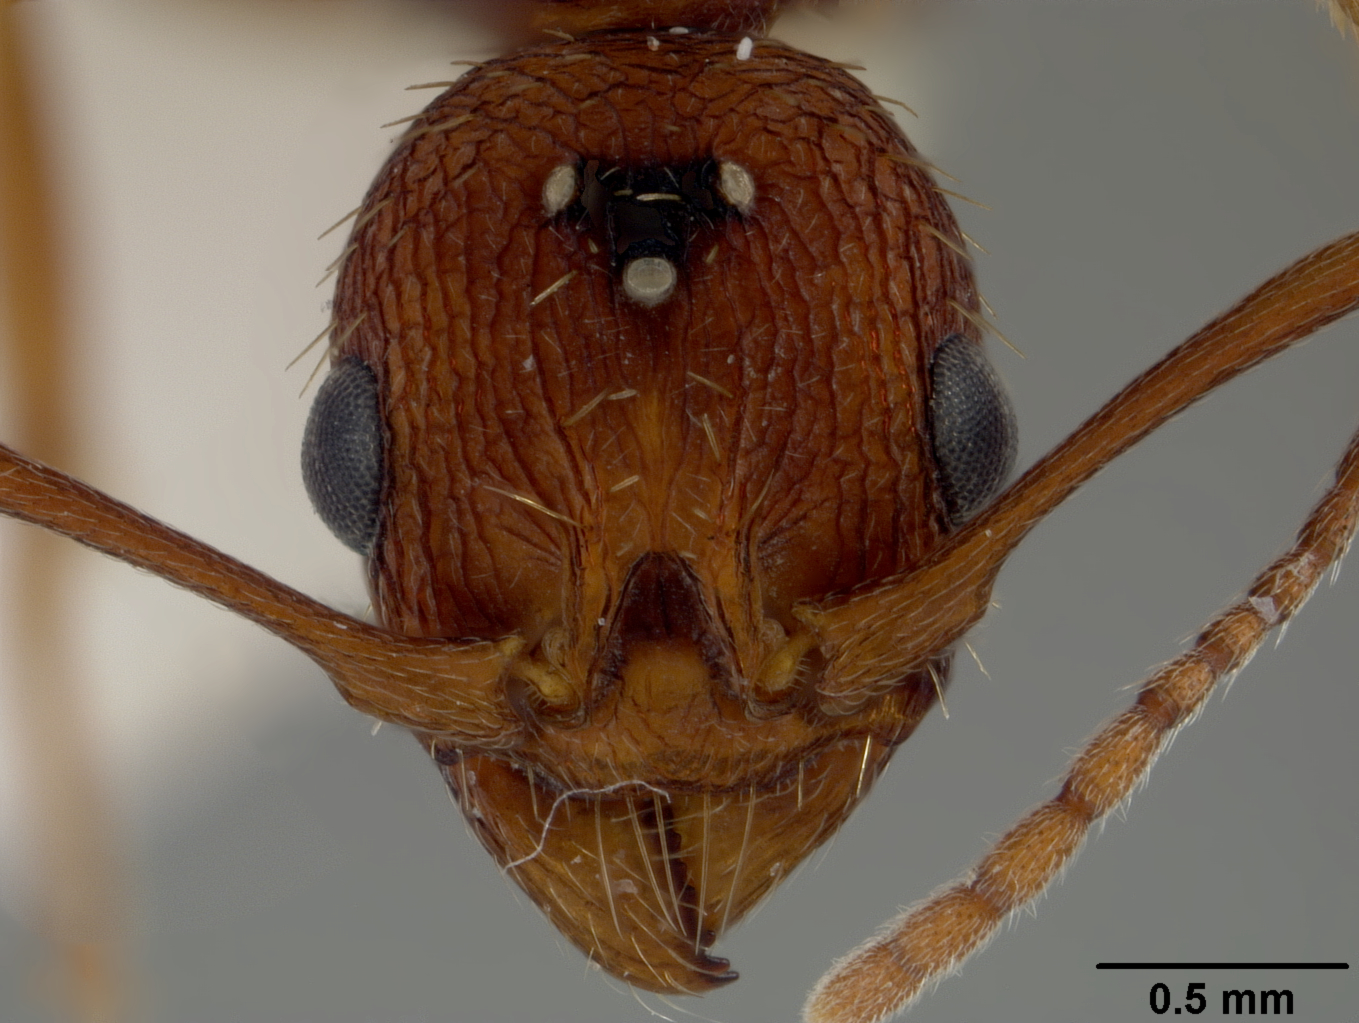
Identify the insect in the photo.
Aphaenogaster treatae
